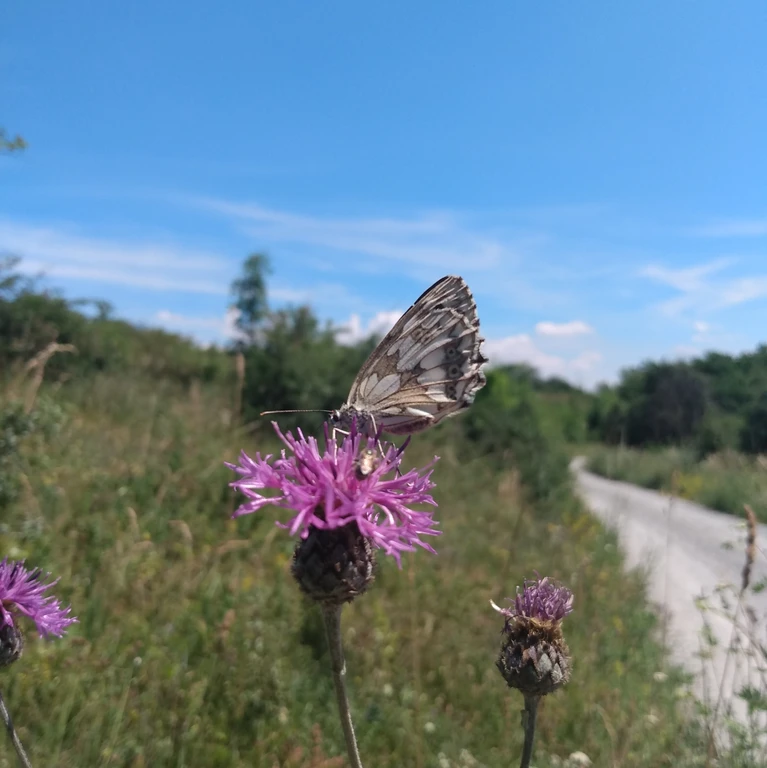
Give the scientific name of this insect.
Melanargia galathea
